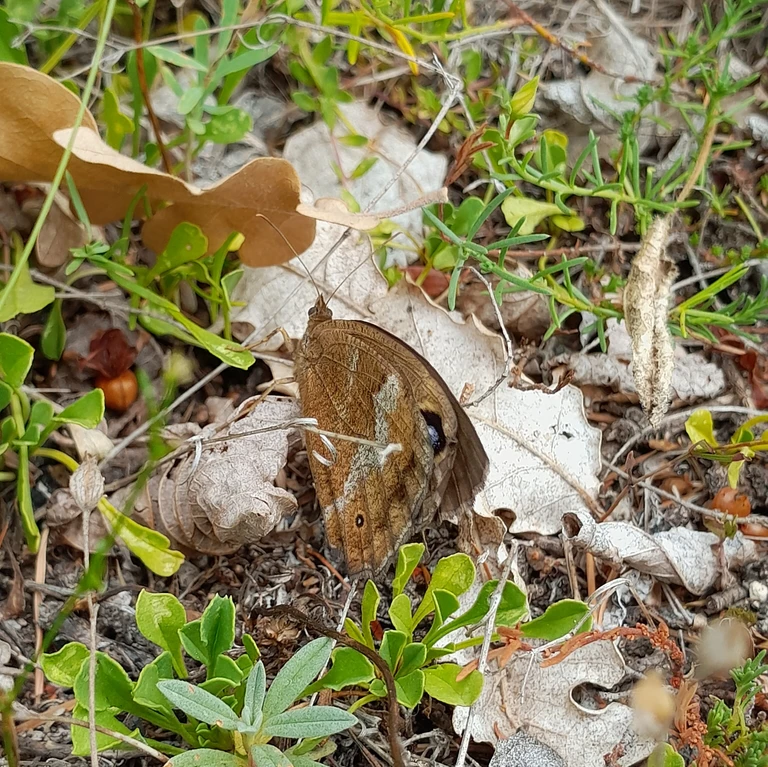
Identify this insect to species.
Minois dryas
